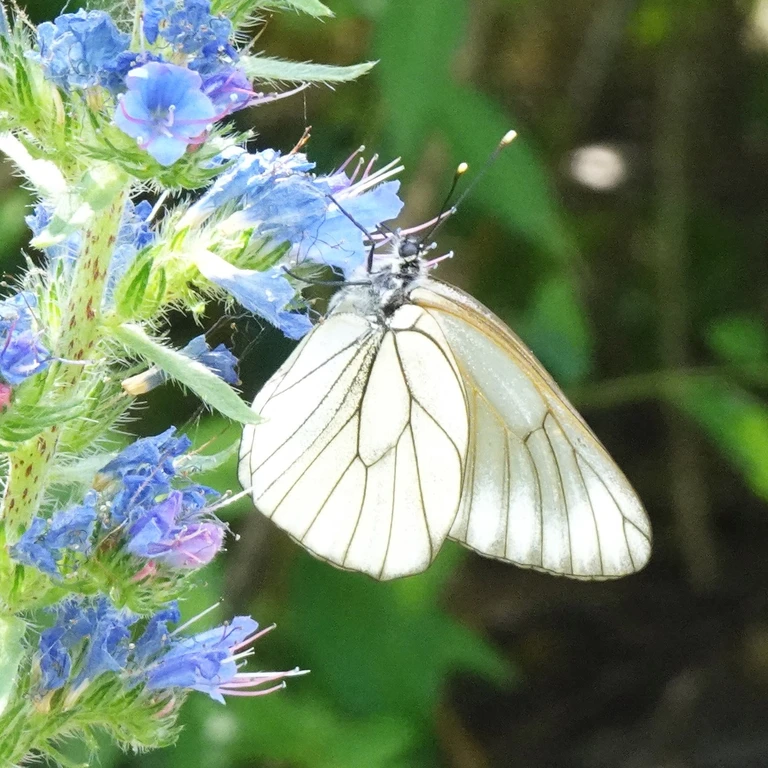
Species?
Aporia crataegi
